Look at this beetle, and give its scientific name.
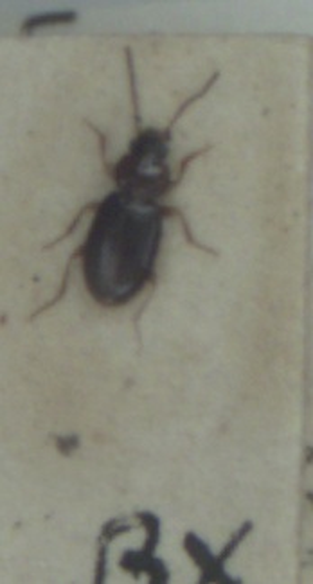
Bembidion obtusum
